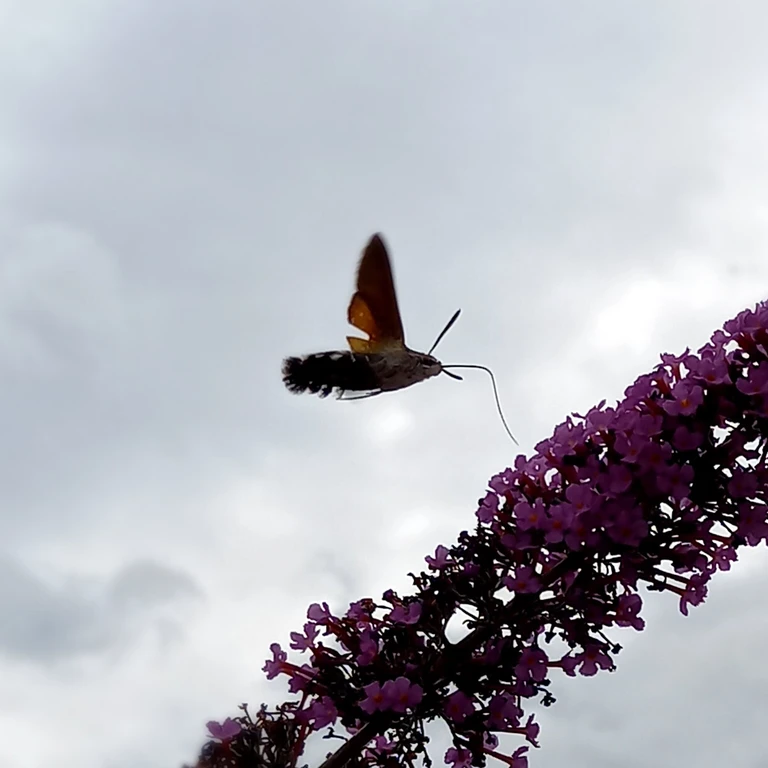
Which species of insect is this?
Macroglossum stellatarum
